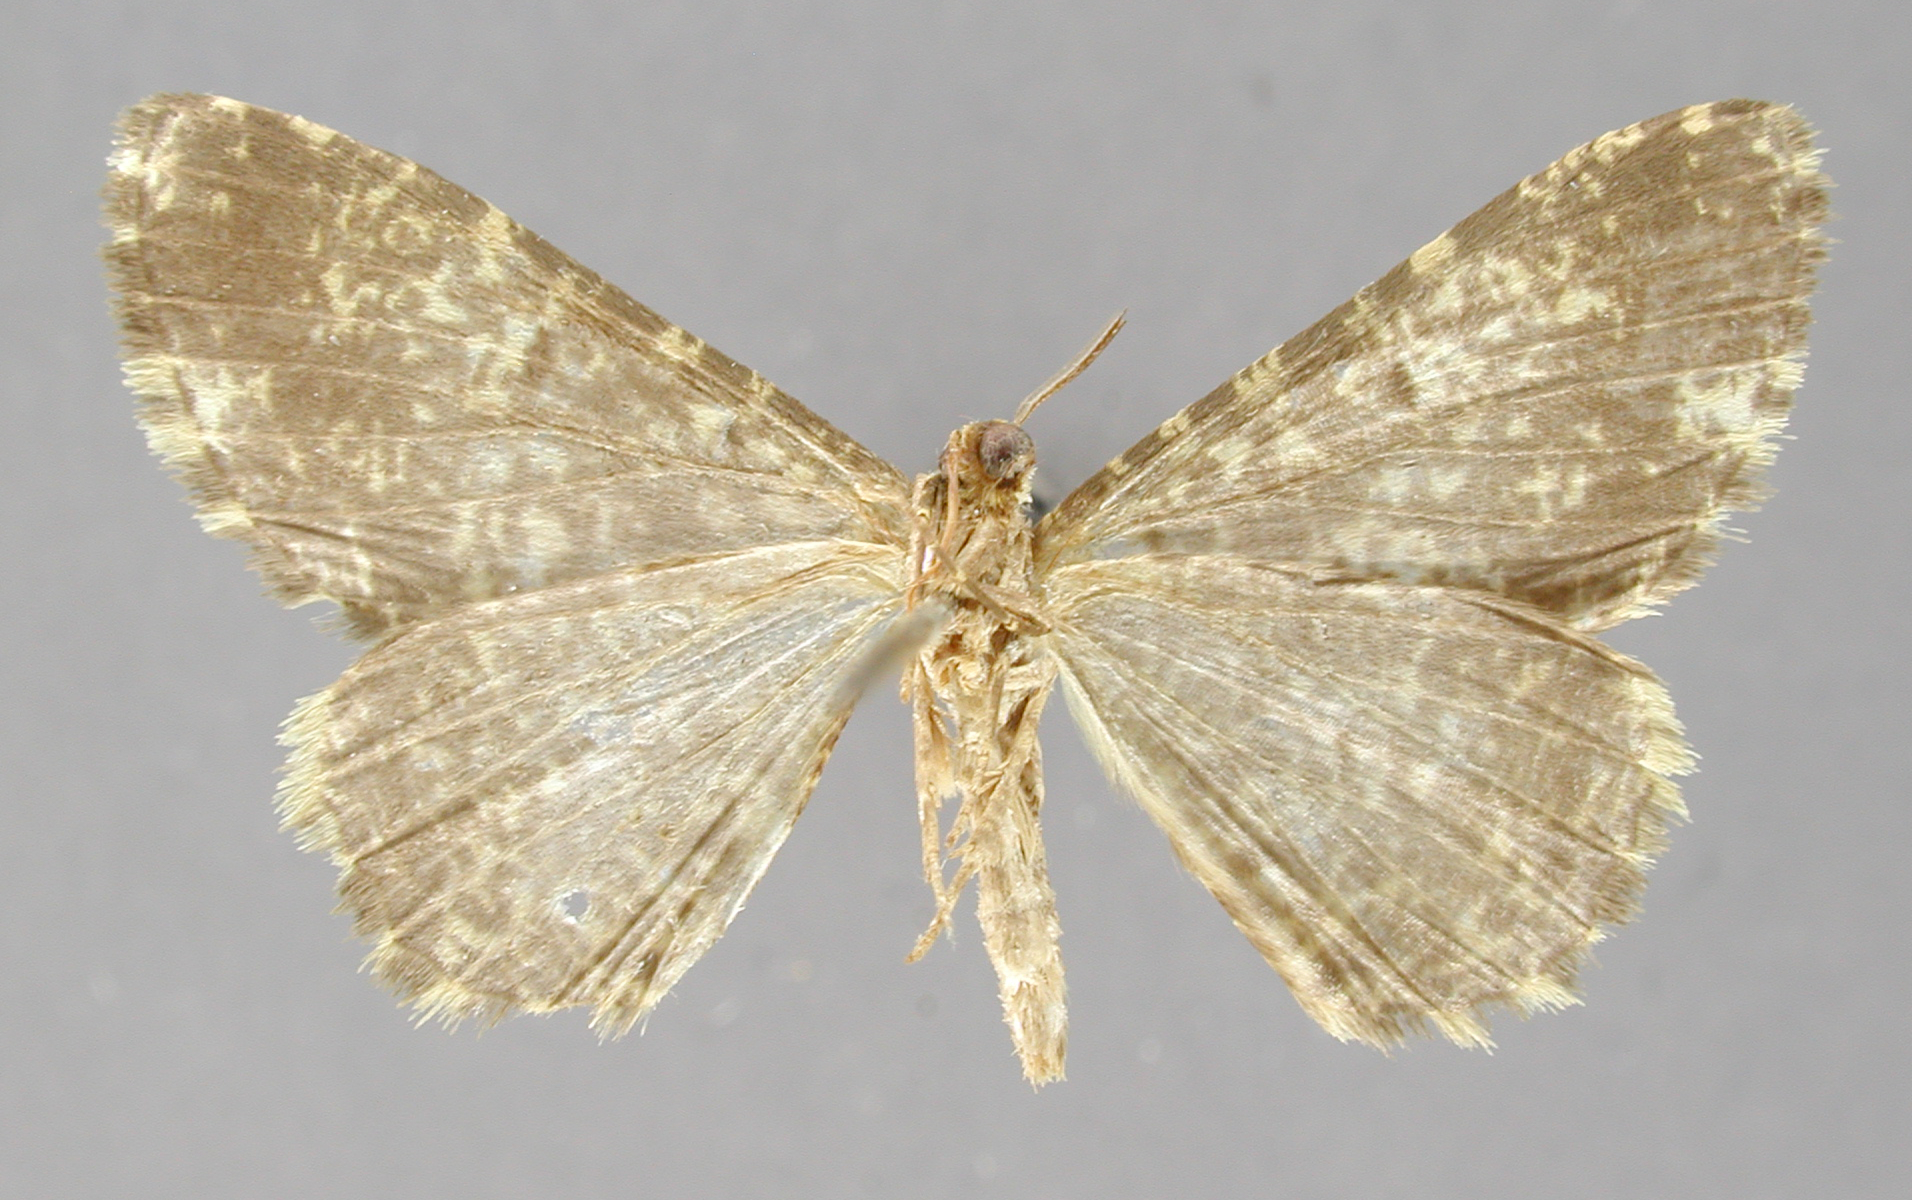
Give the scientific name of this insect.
Neofidonia nigerrima
